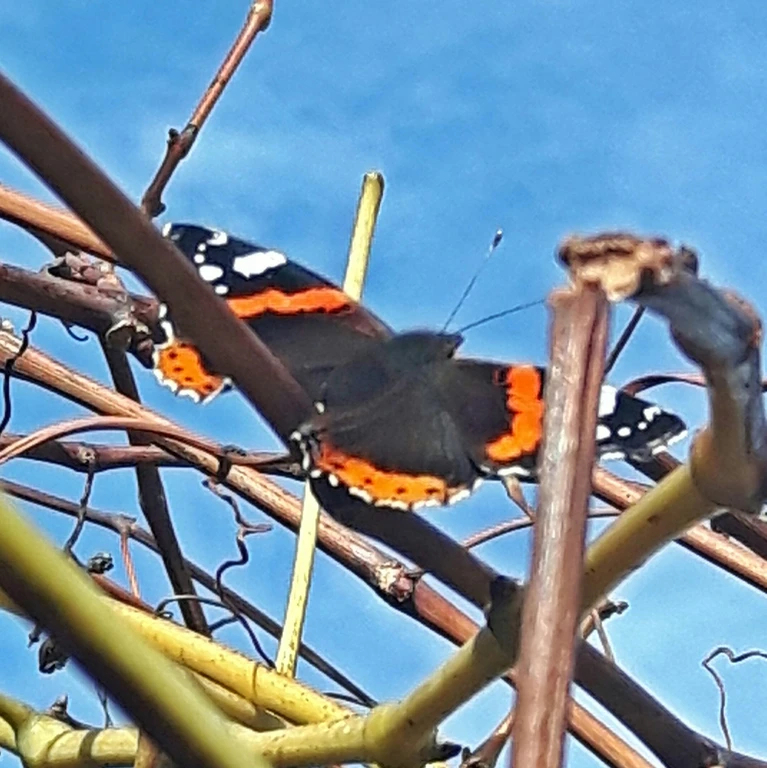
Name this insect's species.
Vanessa atalanta
